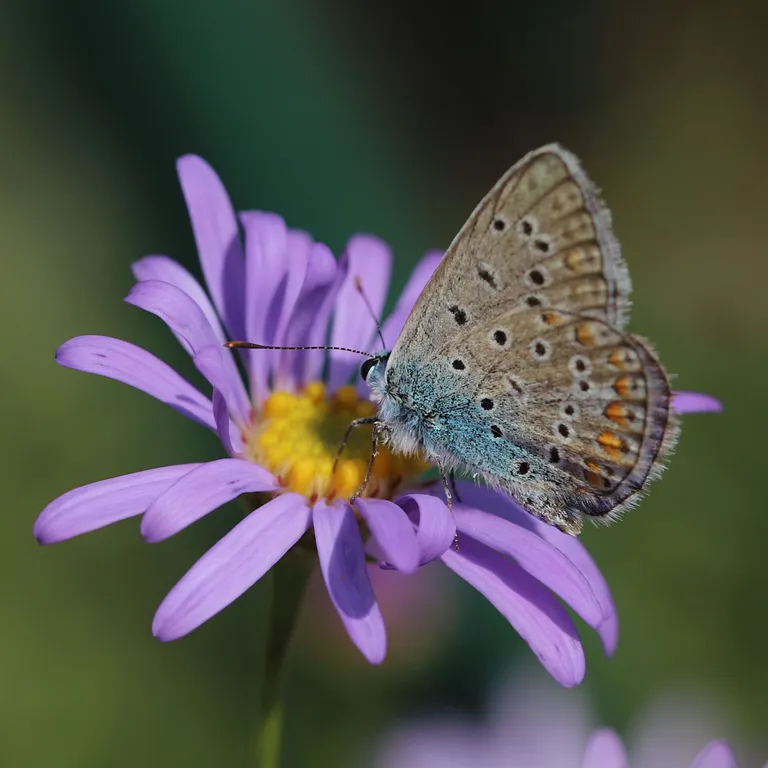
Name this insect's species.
Polyommatus icarus
